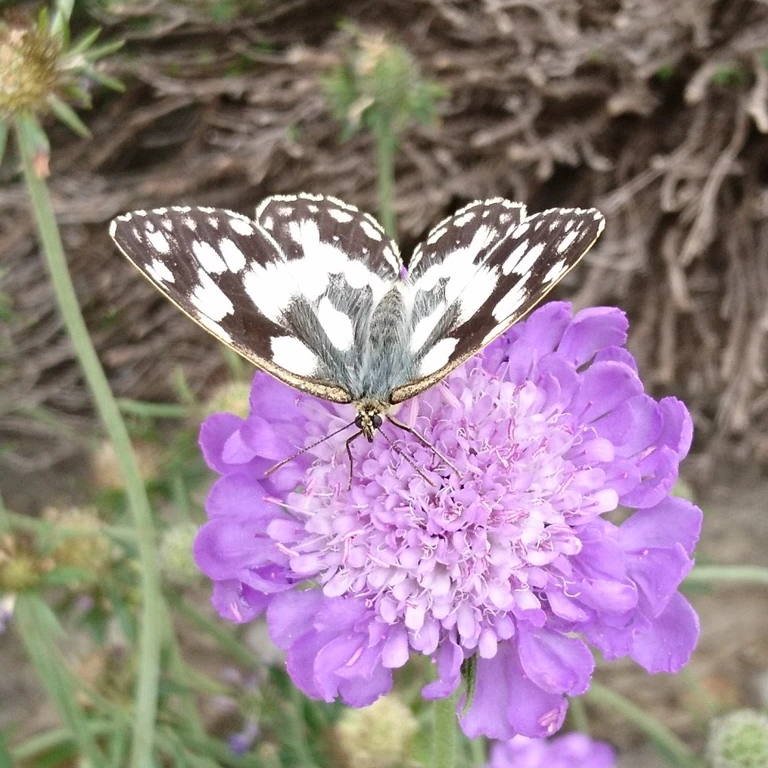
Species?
Melanargia galathea
